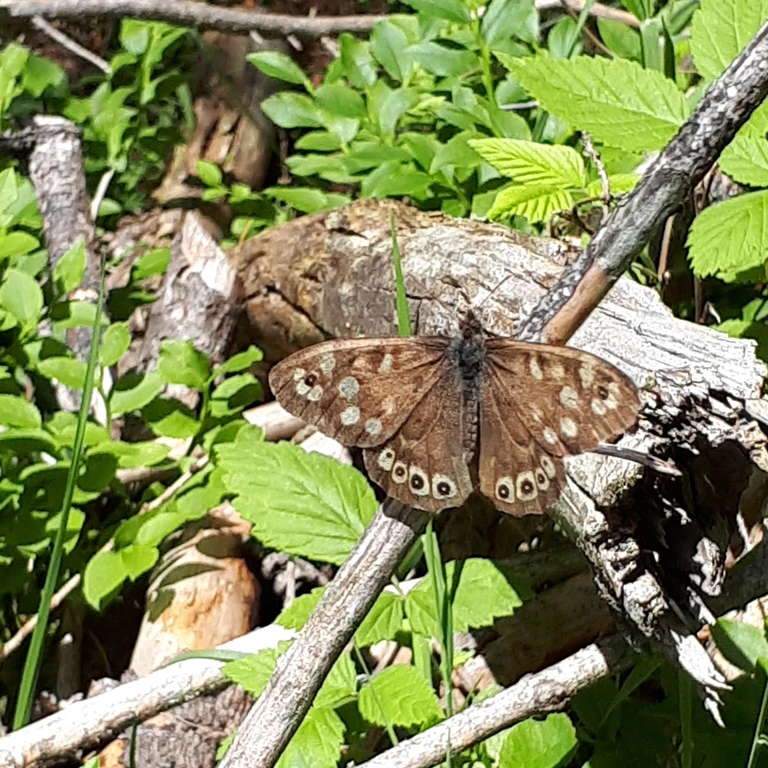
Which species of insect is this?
Pararge aegeria
